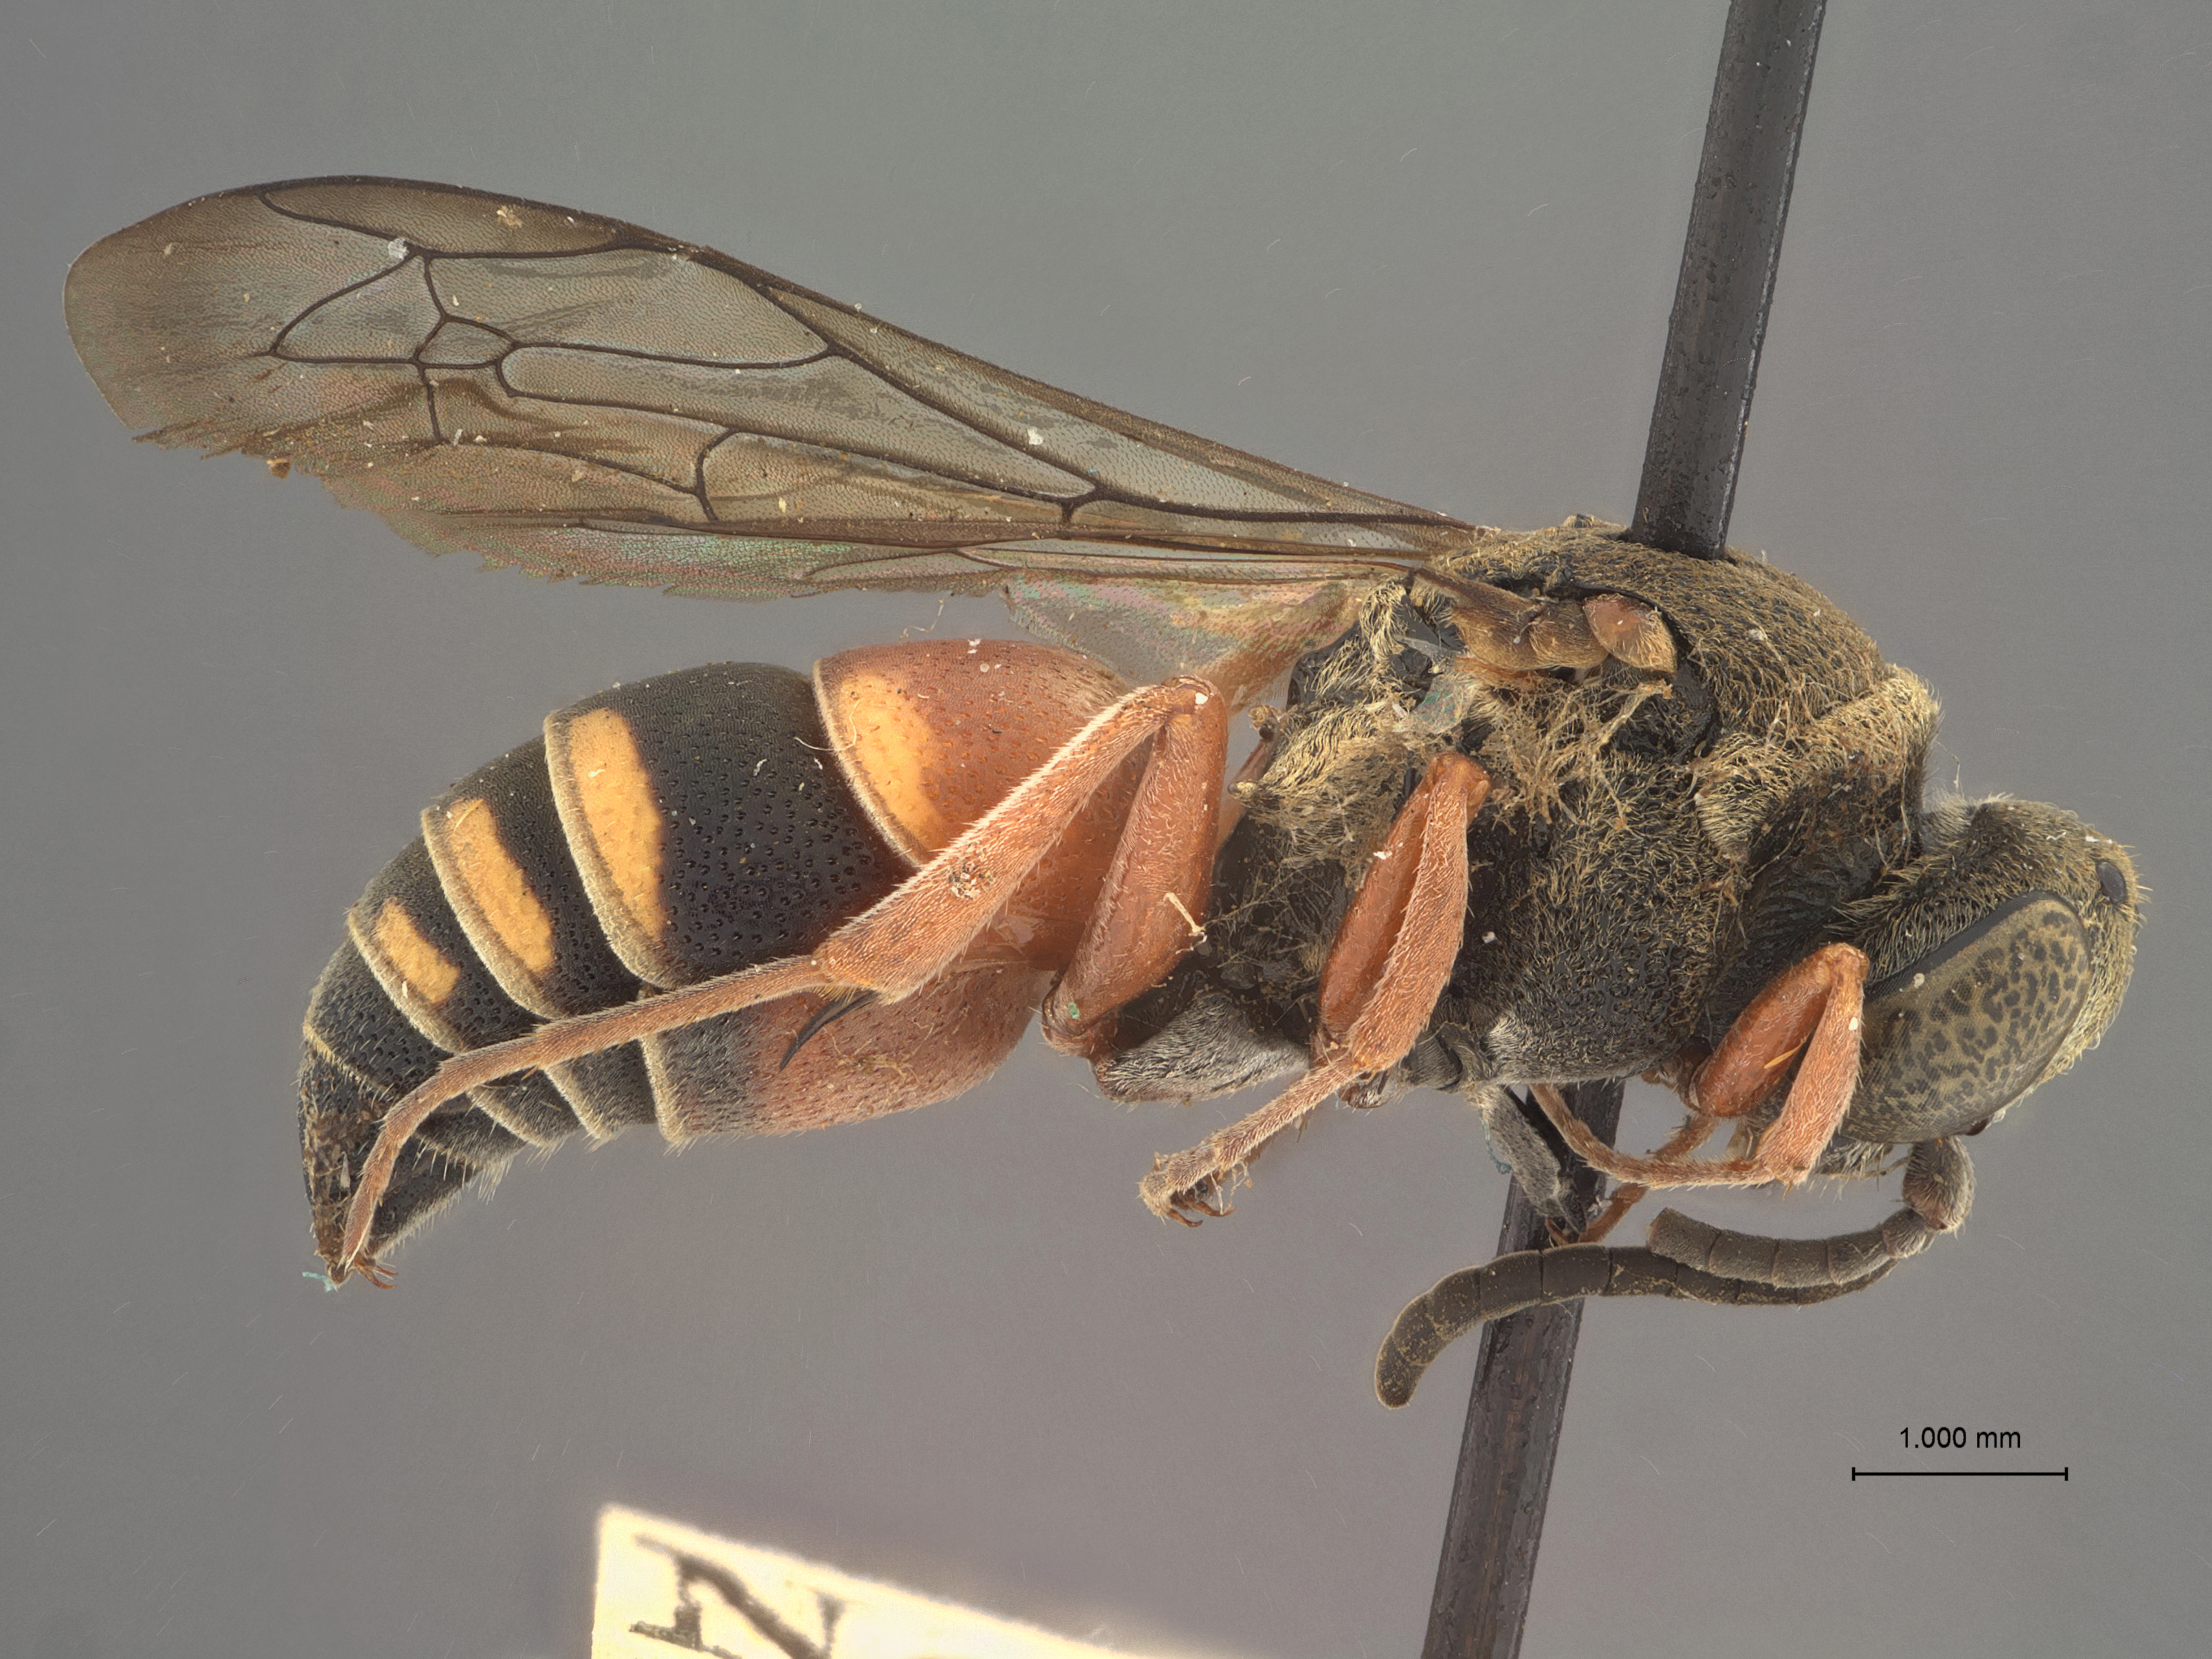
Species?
Nysson marlatti
